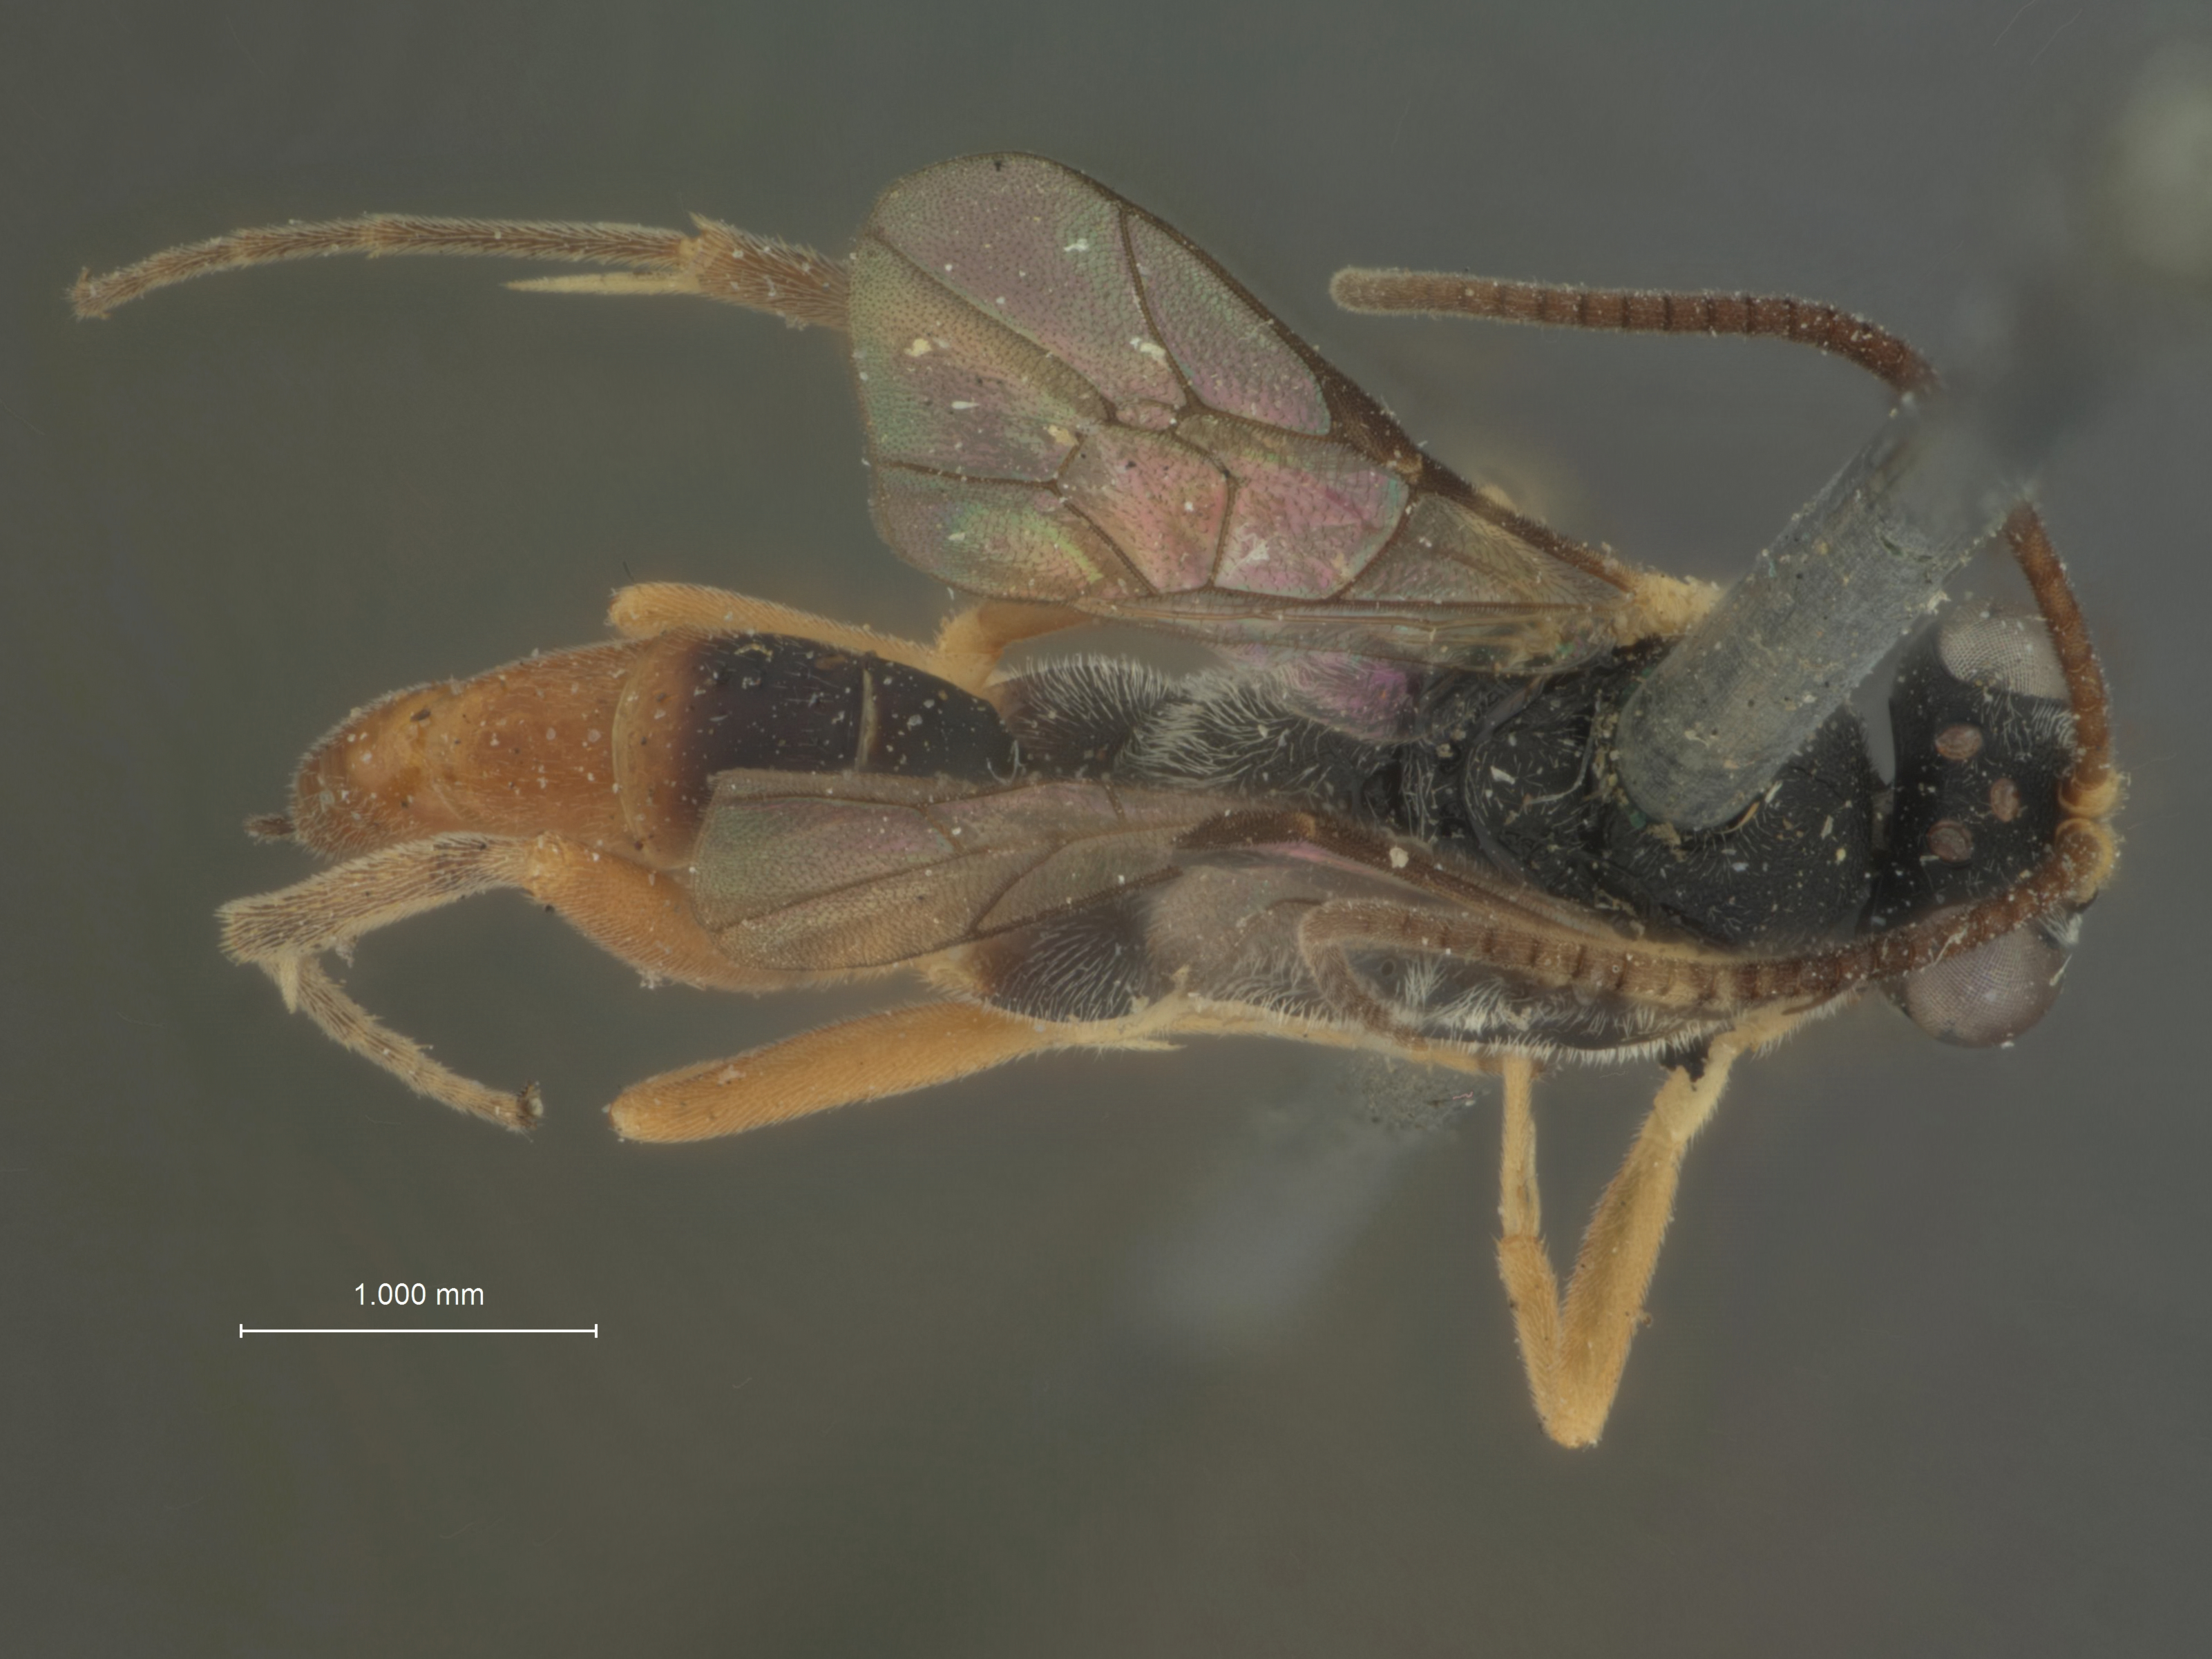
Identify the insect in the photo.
Zachresta dimidiata
